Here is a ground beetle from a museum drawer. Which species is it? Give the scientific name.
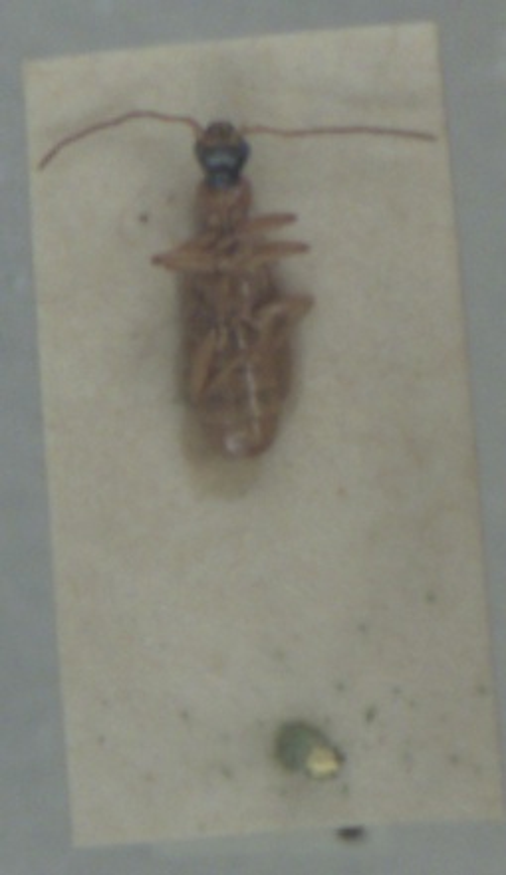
Demetrias monostigma
